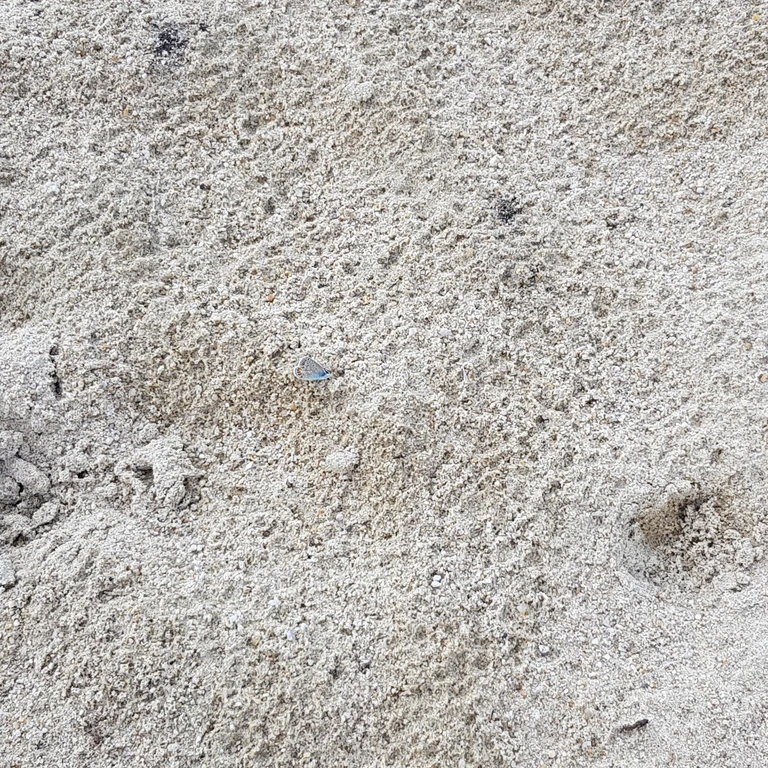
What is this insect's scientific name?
Polyommatus icarus
